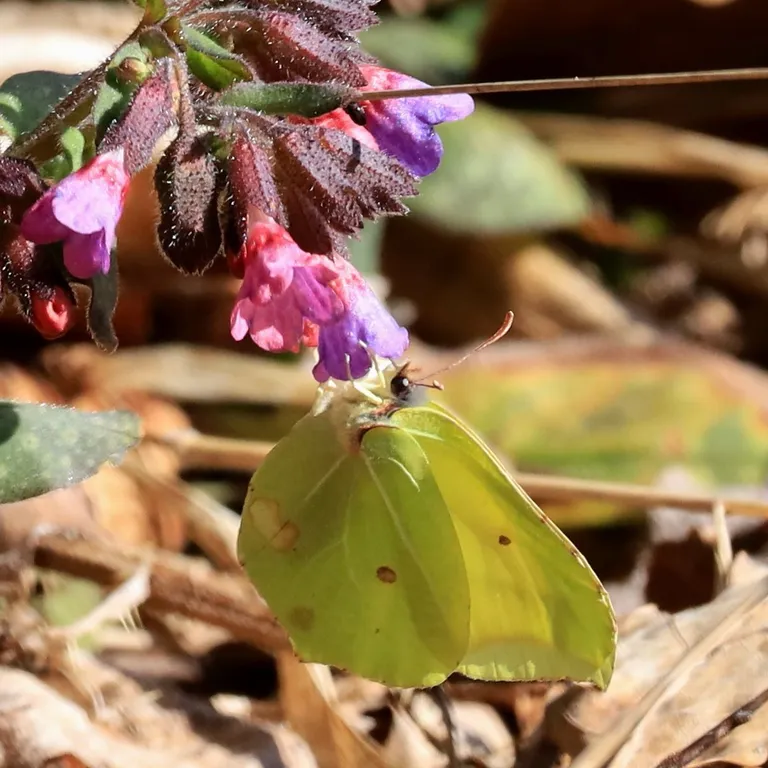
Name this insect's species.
Gonepteryx rhamni
